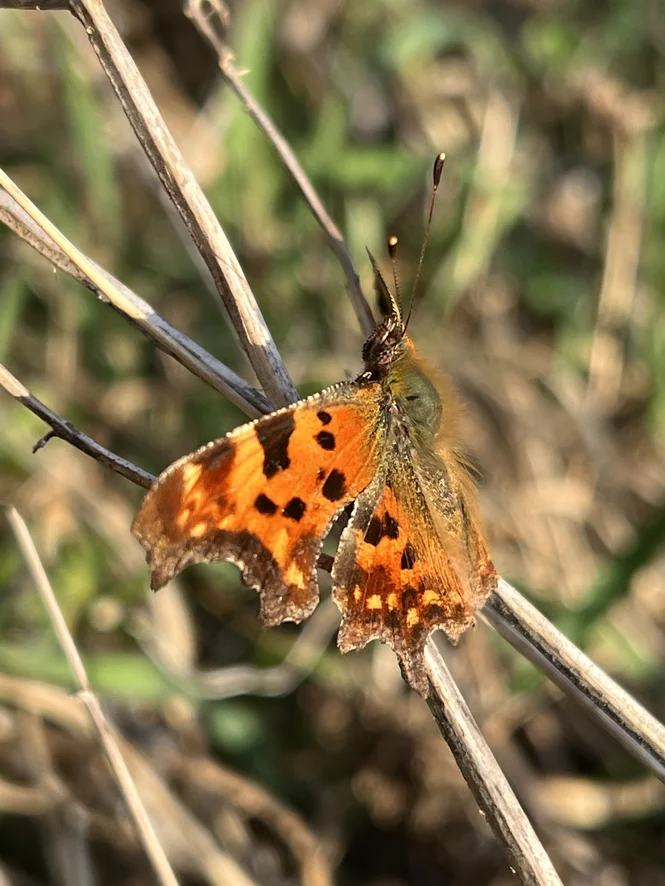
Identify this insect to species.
Polygonia c-album
